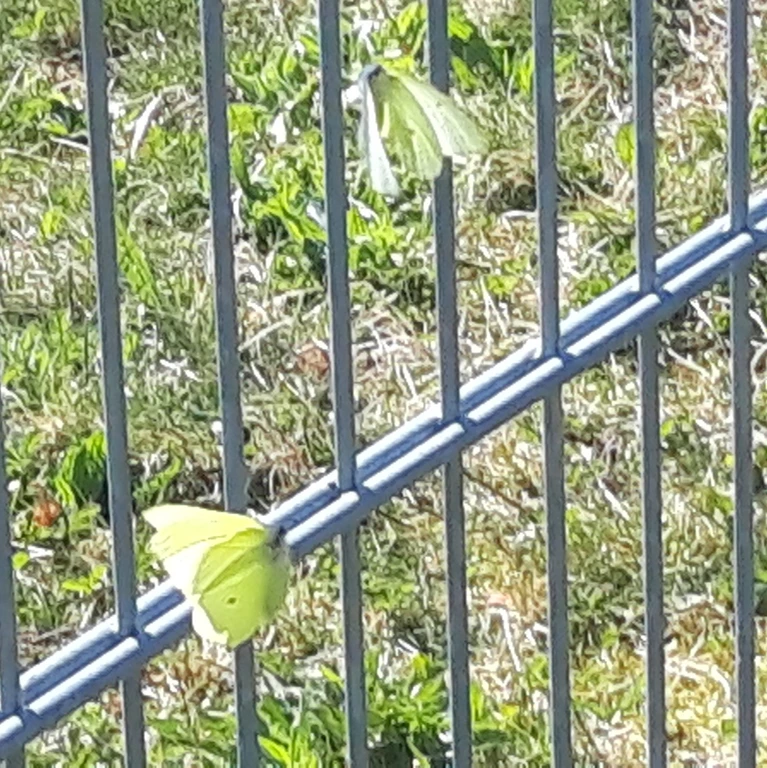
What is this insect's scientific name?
Gonepteryx rhamni
